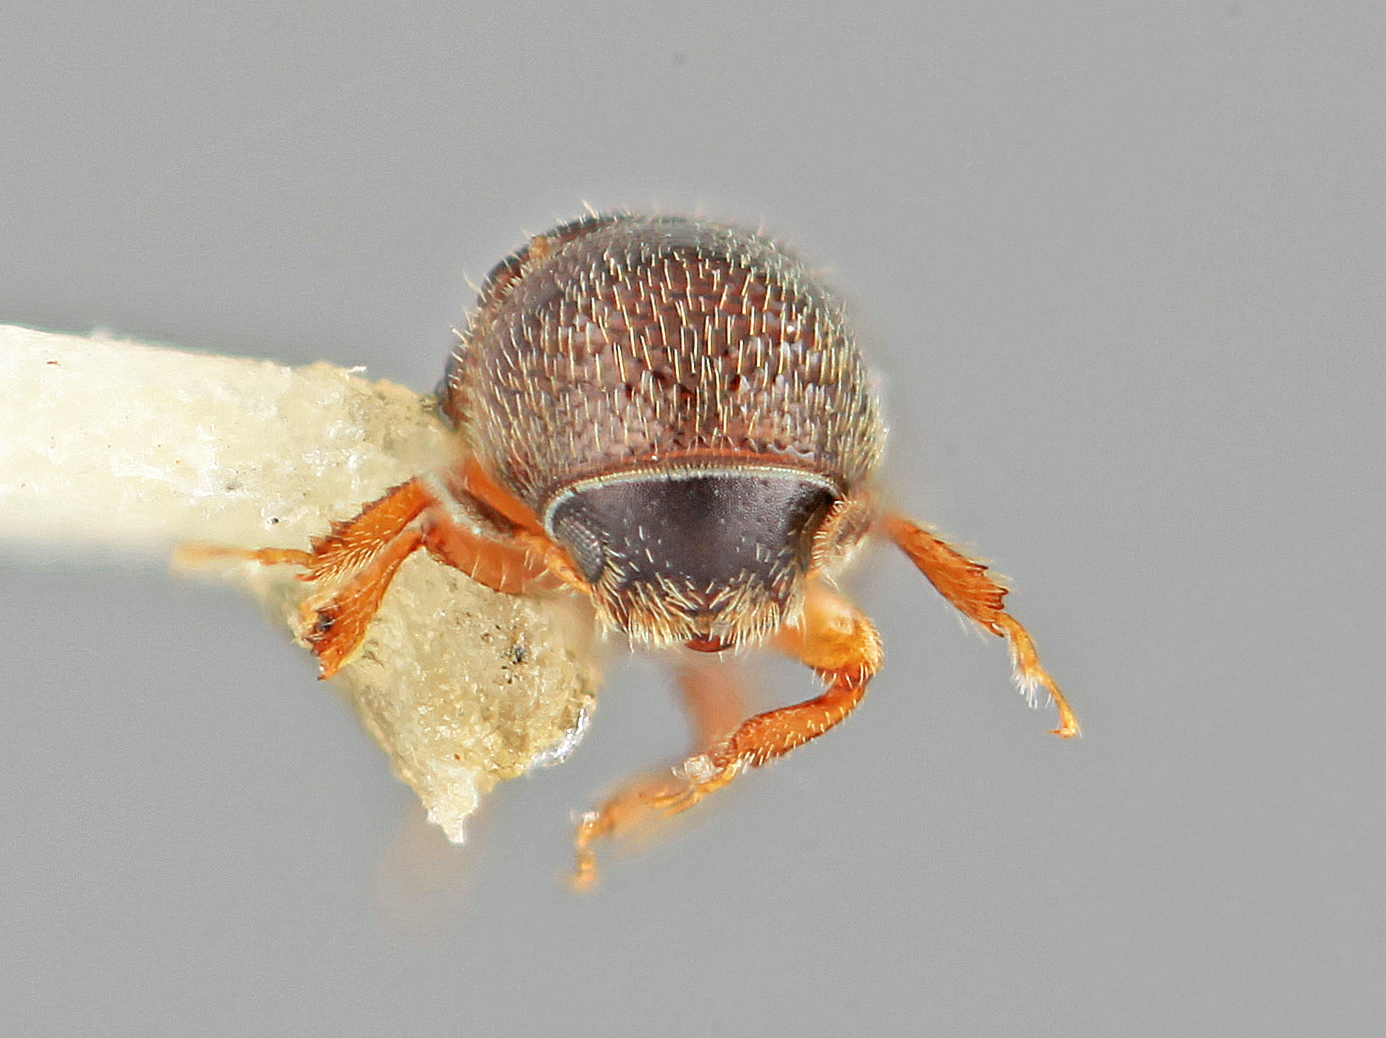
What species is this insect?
Pityophthorus opacifrons
